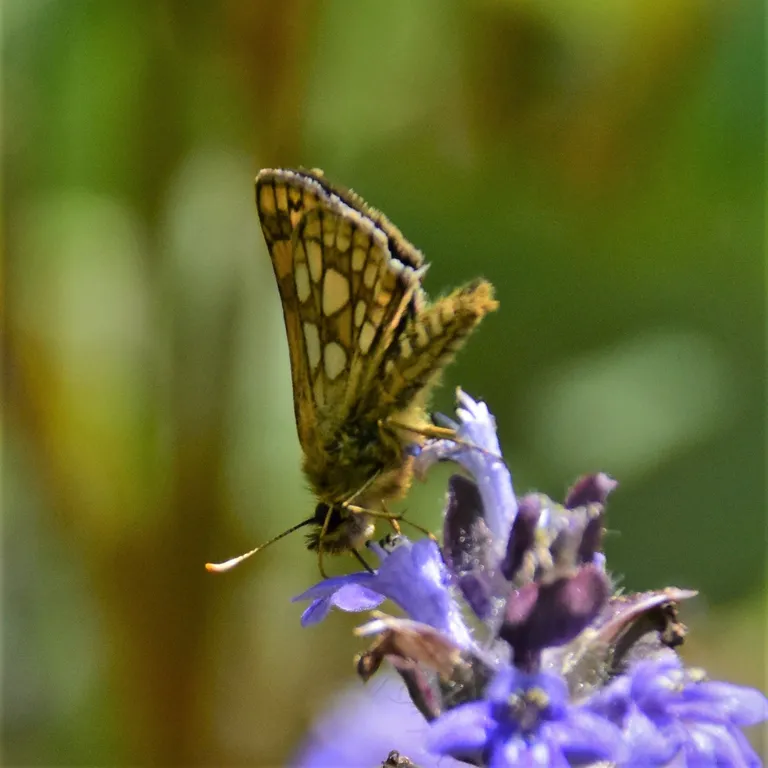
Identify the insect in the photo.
Carterocephalus palaemon
